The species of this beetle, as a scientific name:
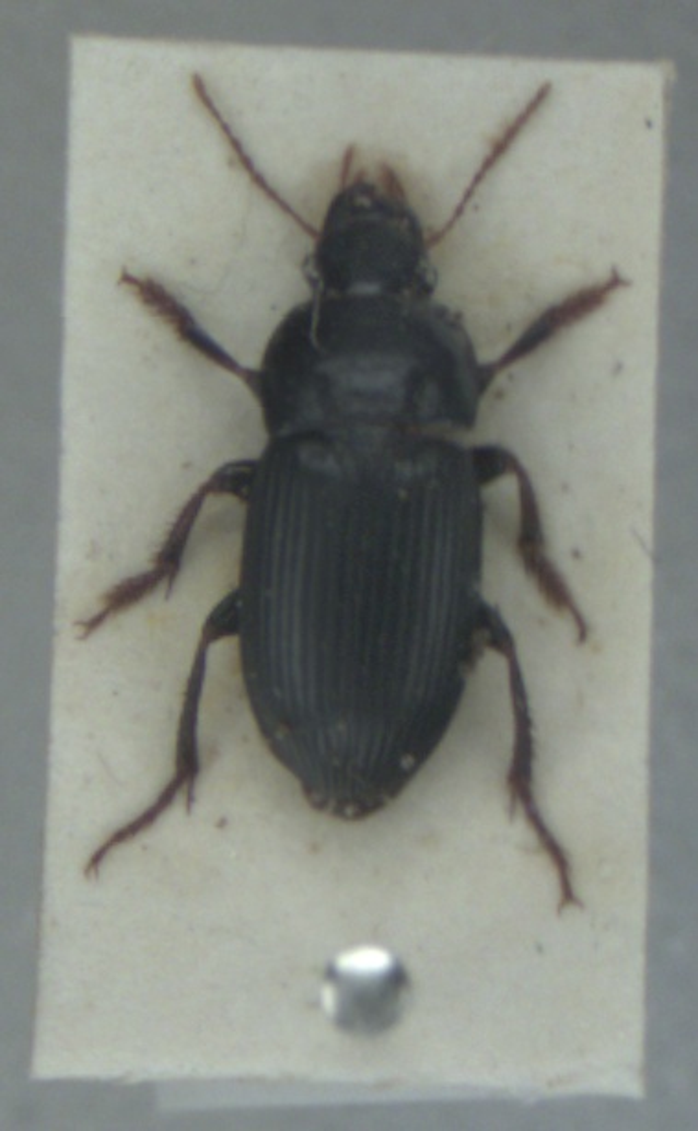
Harpalus tardus
